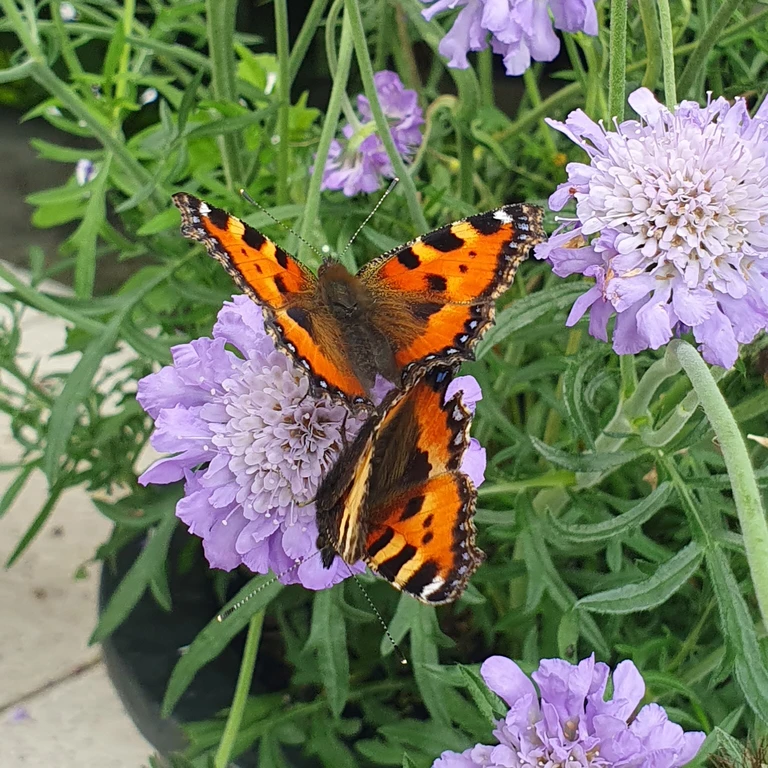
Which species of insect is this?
Aglais urticae
